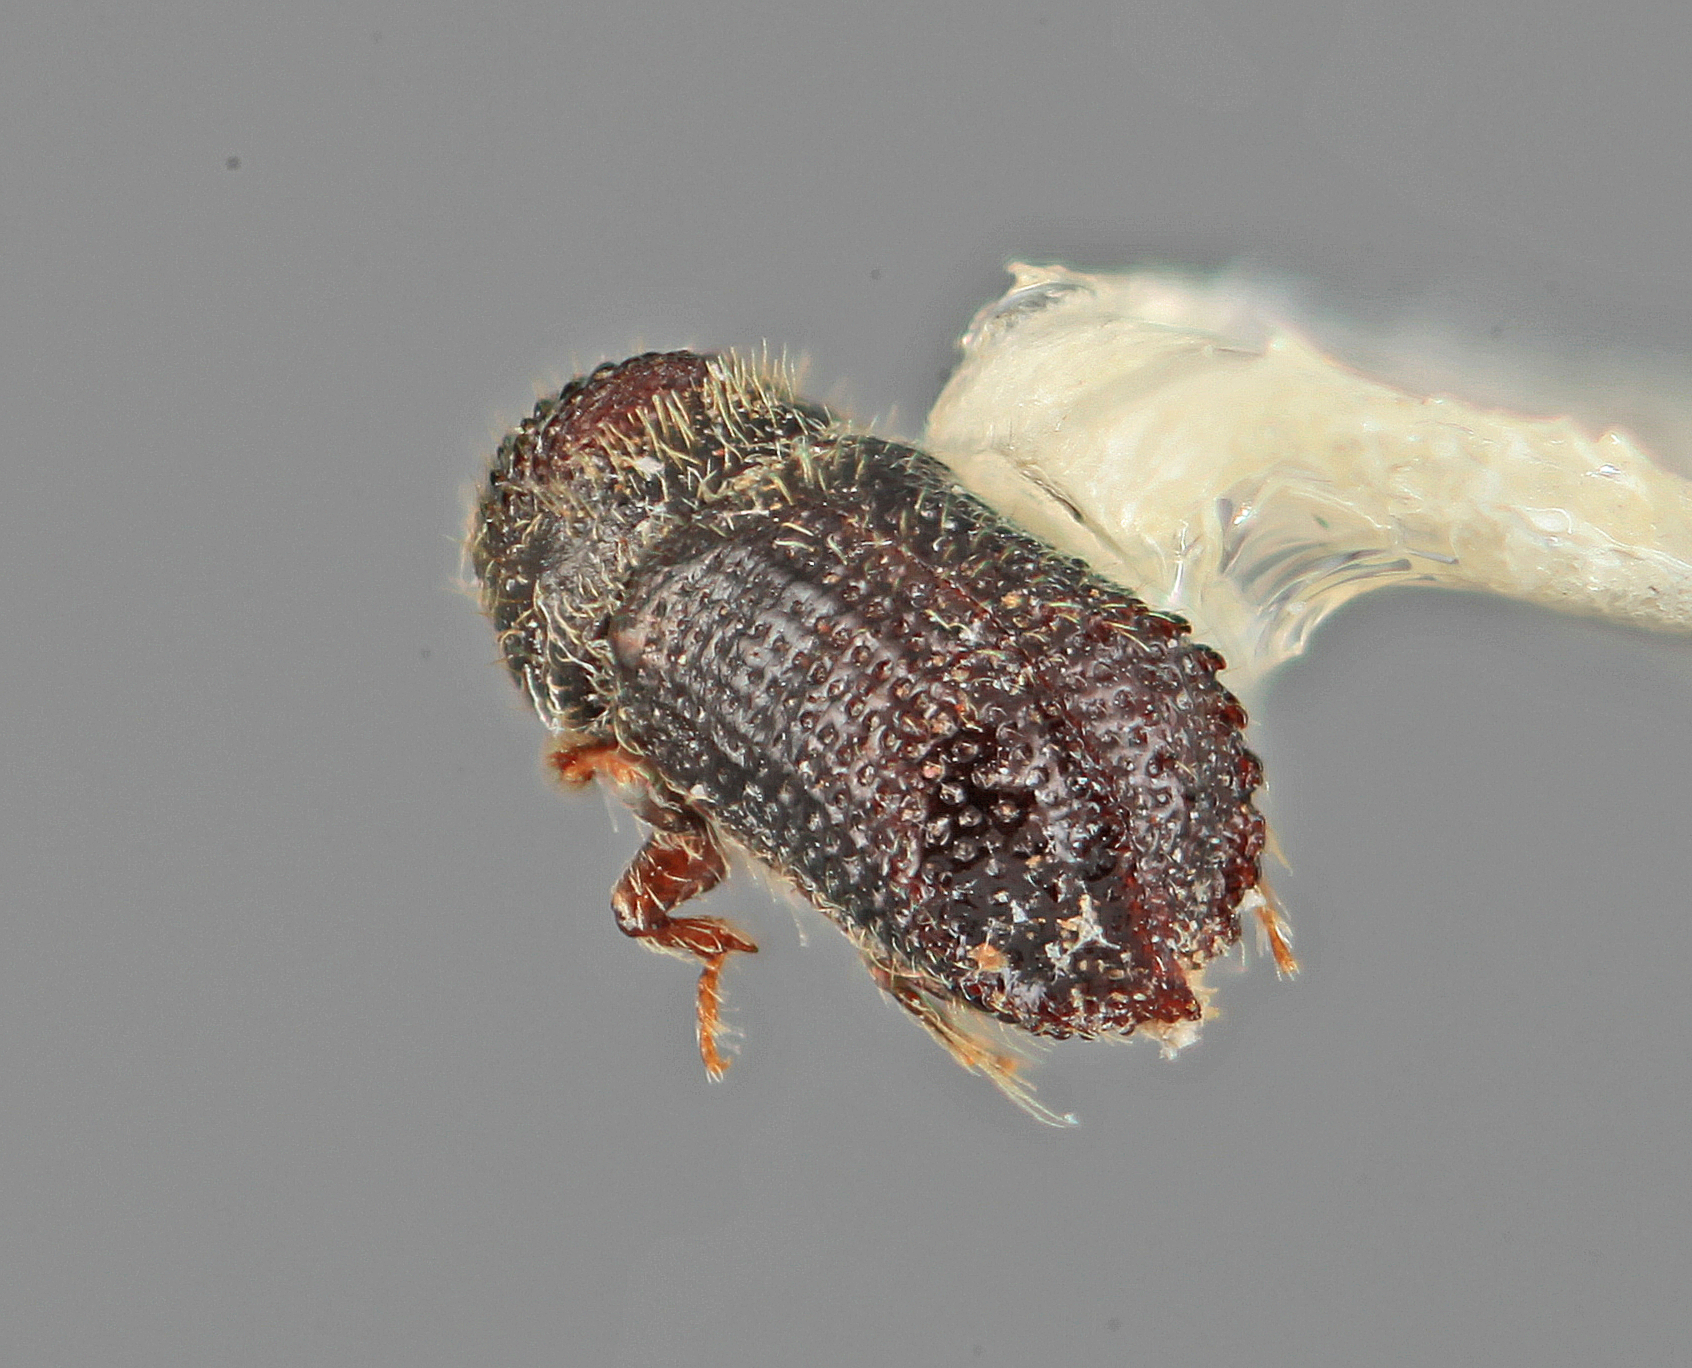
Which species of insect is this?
Phloeocleptus spicatus
